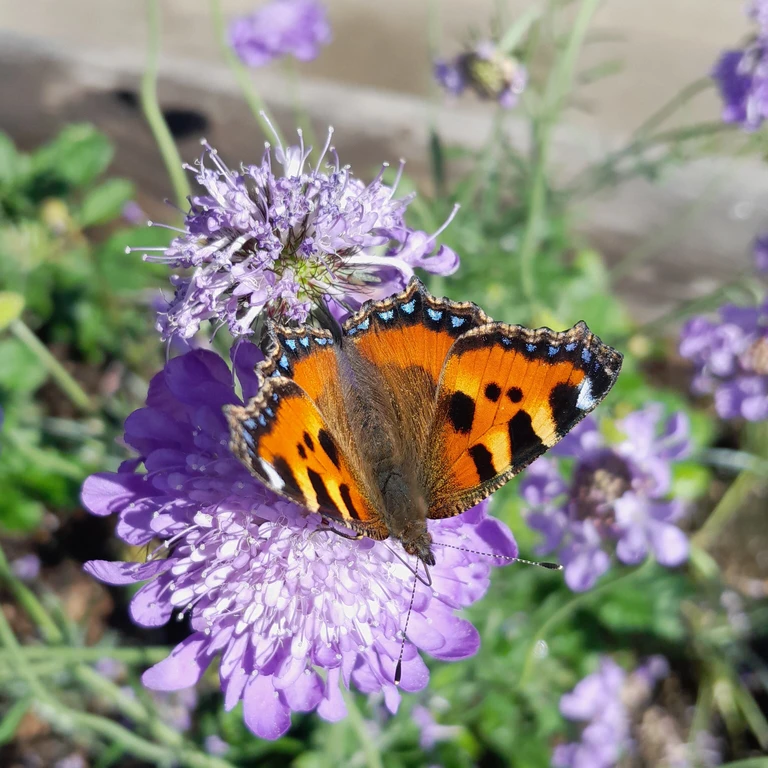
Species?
Aglais urticae
